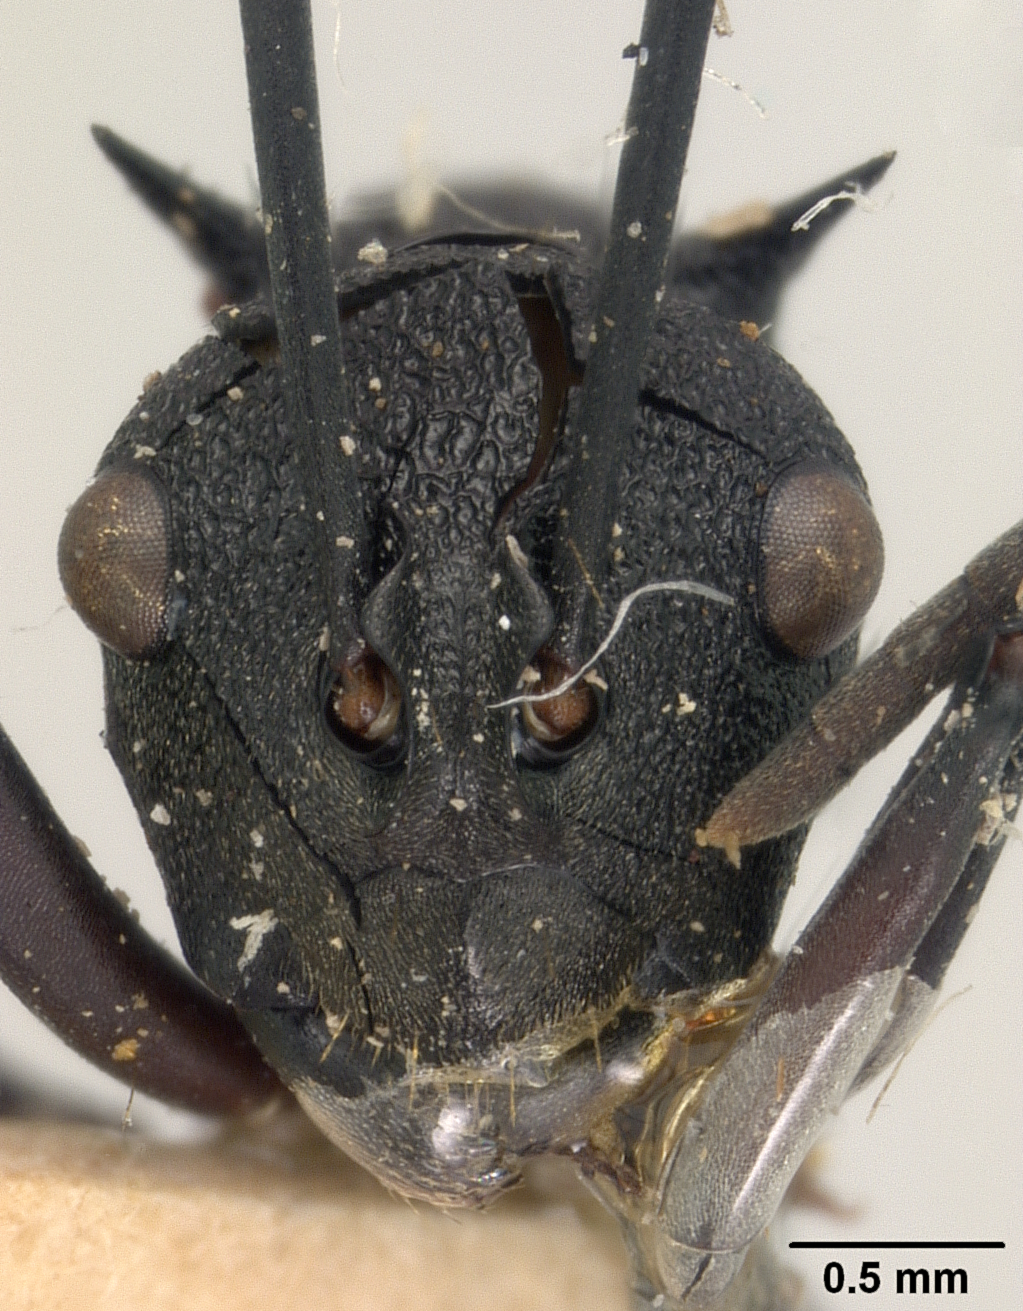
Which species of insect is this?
Polyrhachis wheeleri
